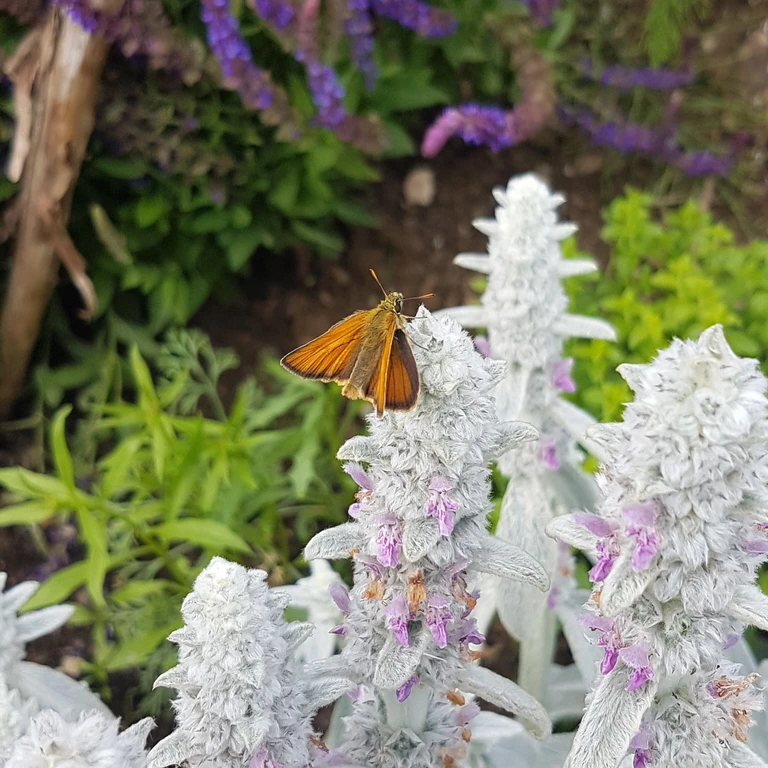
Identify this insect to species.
Thymelicus sylvestris
